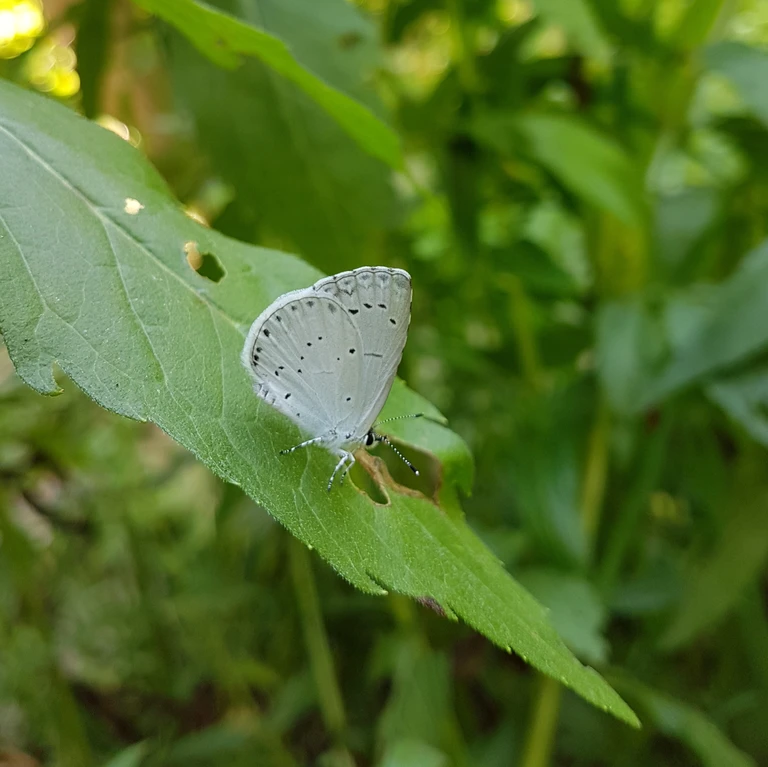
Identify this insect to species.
Celastrina argiolus
